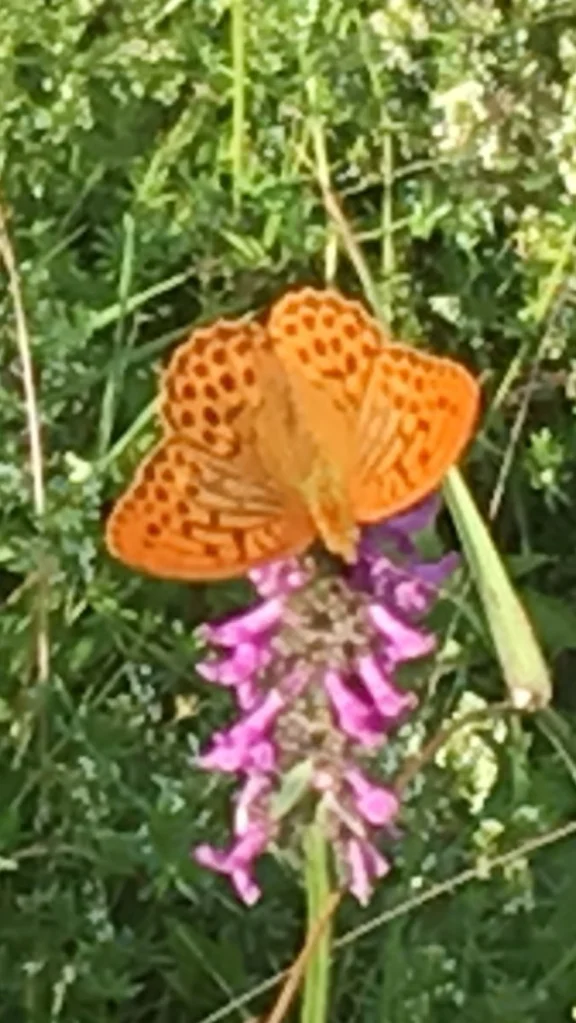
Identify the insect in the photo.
Argynnis paphia
